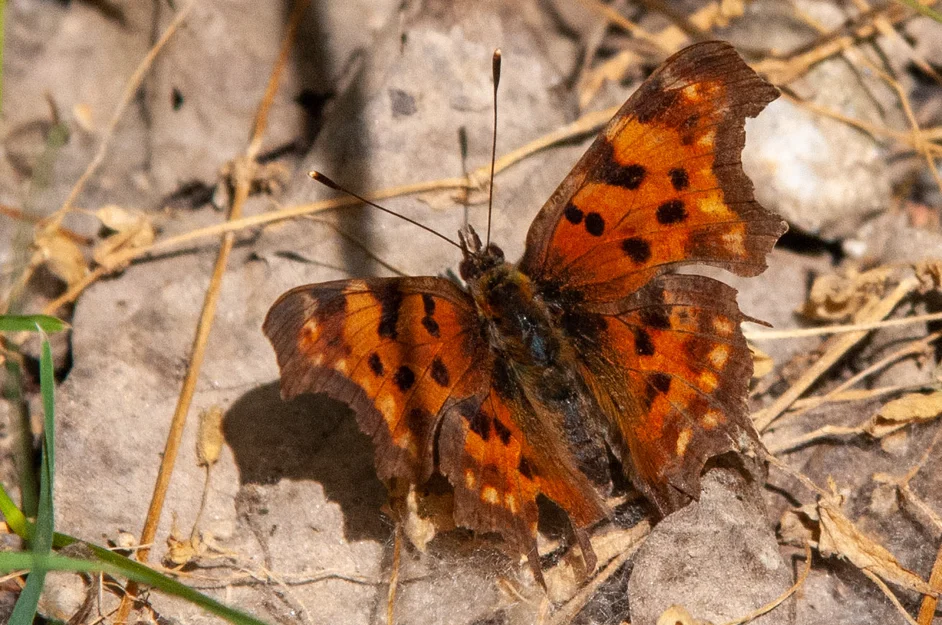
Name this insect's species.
Polygonia c-album
